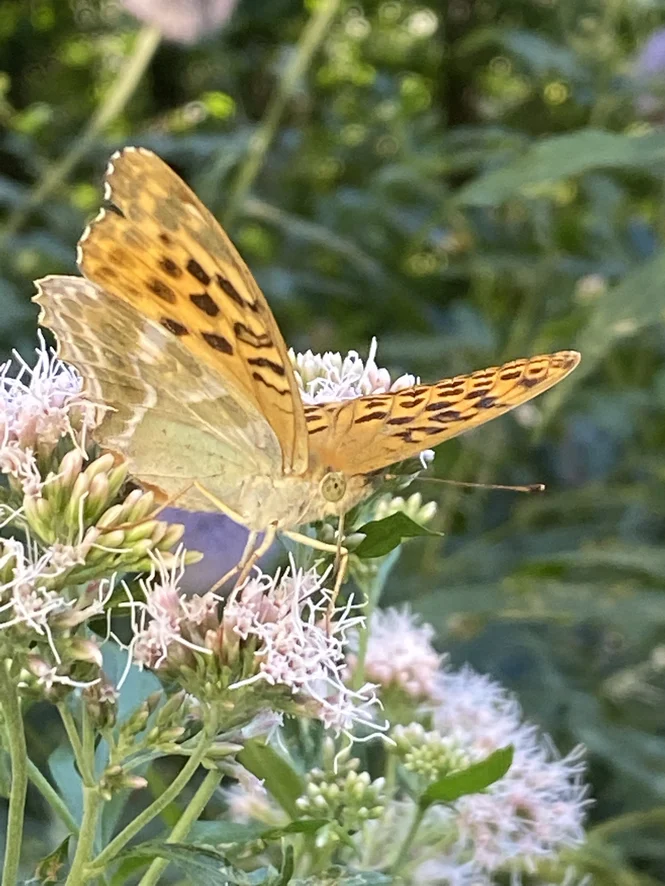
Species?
Argynnis paphia
